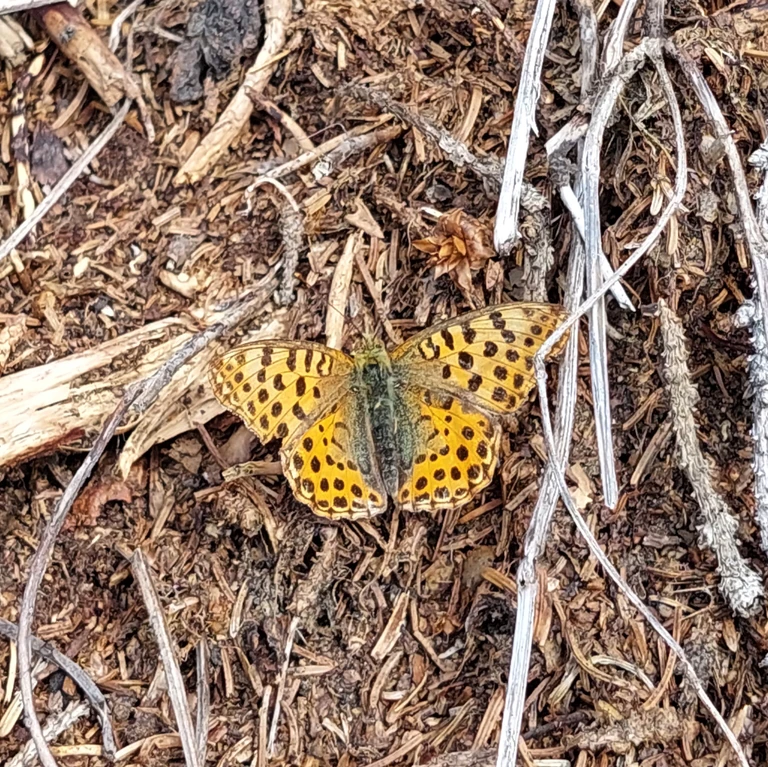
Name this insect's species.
Issoria lathonia
